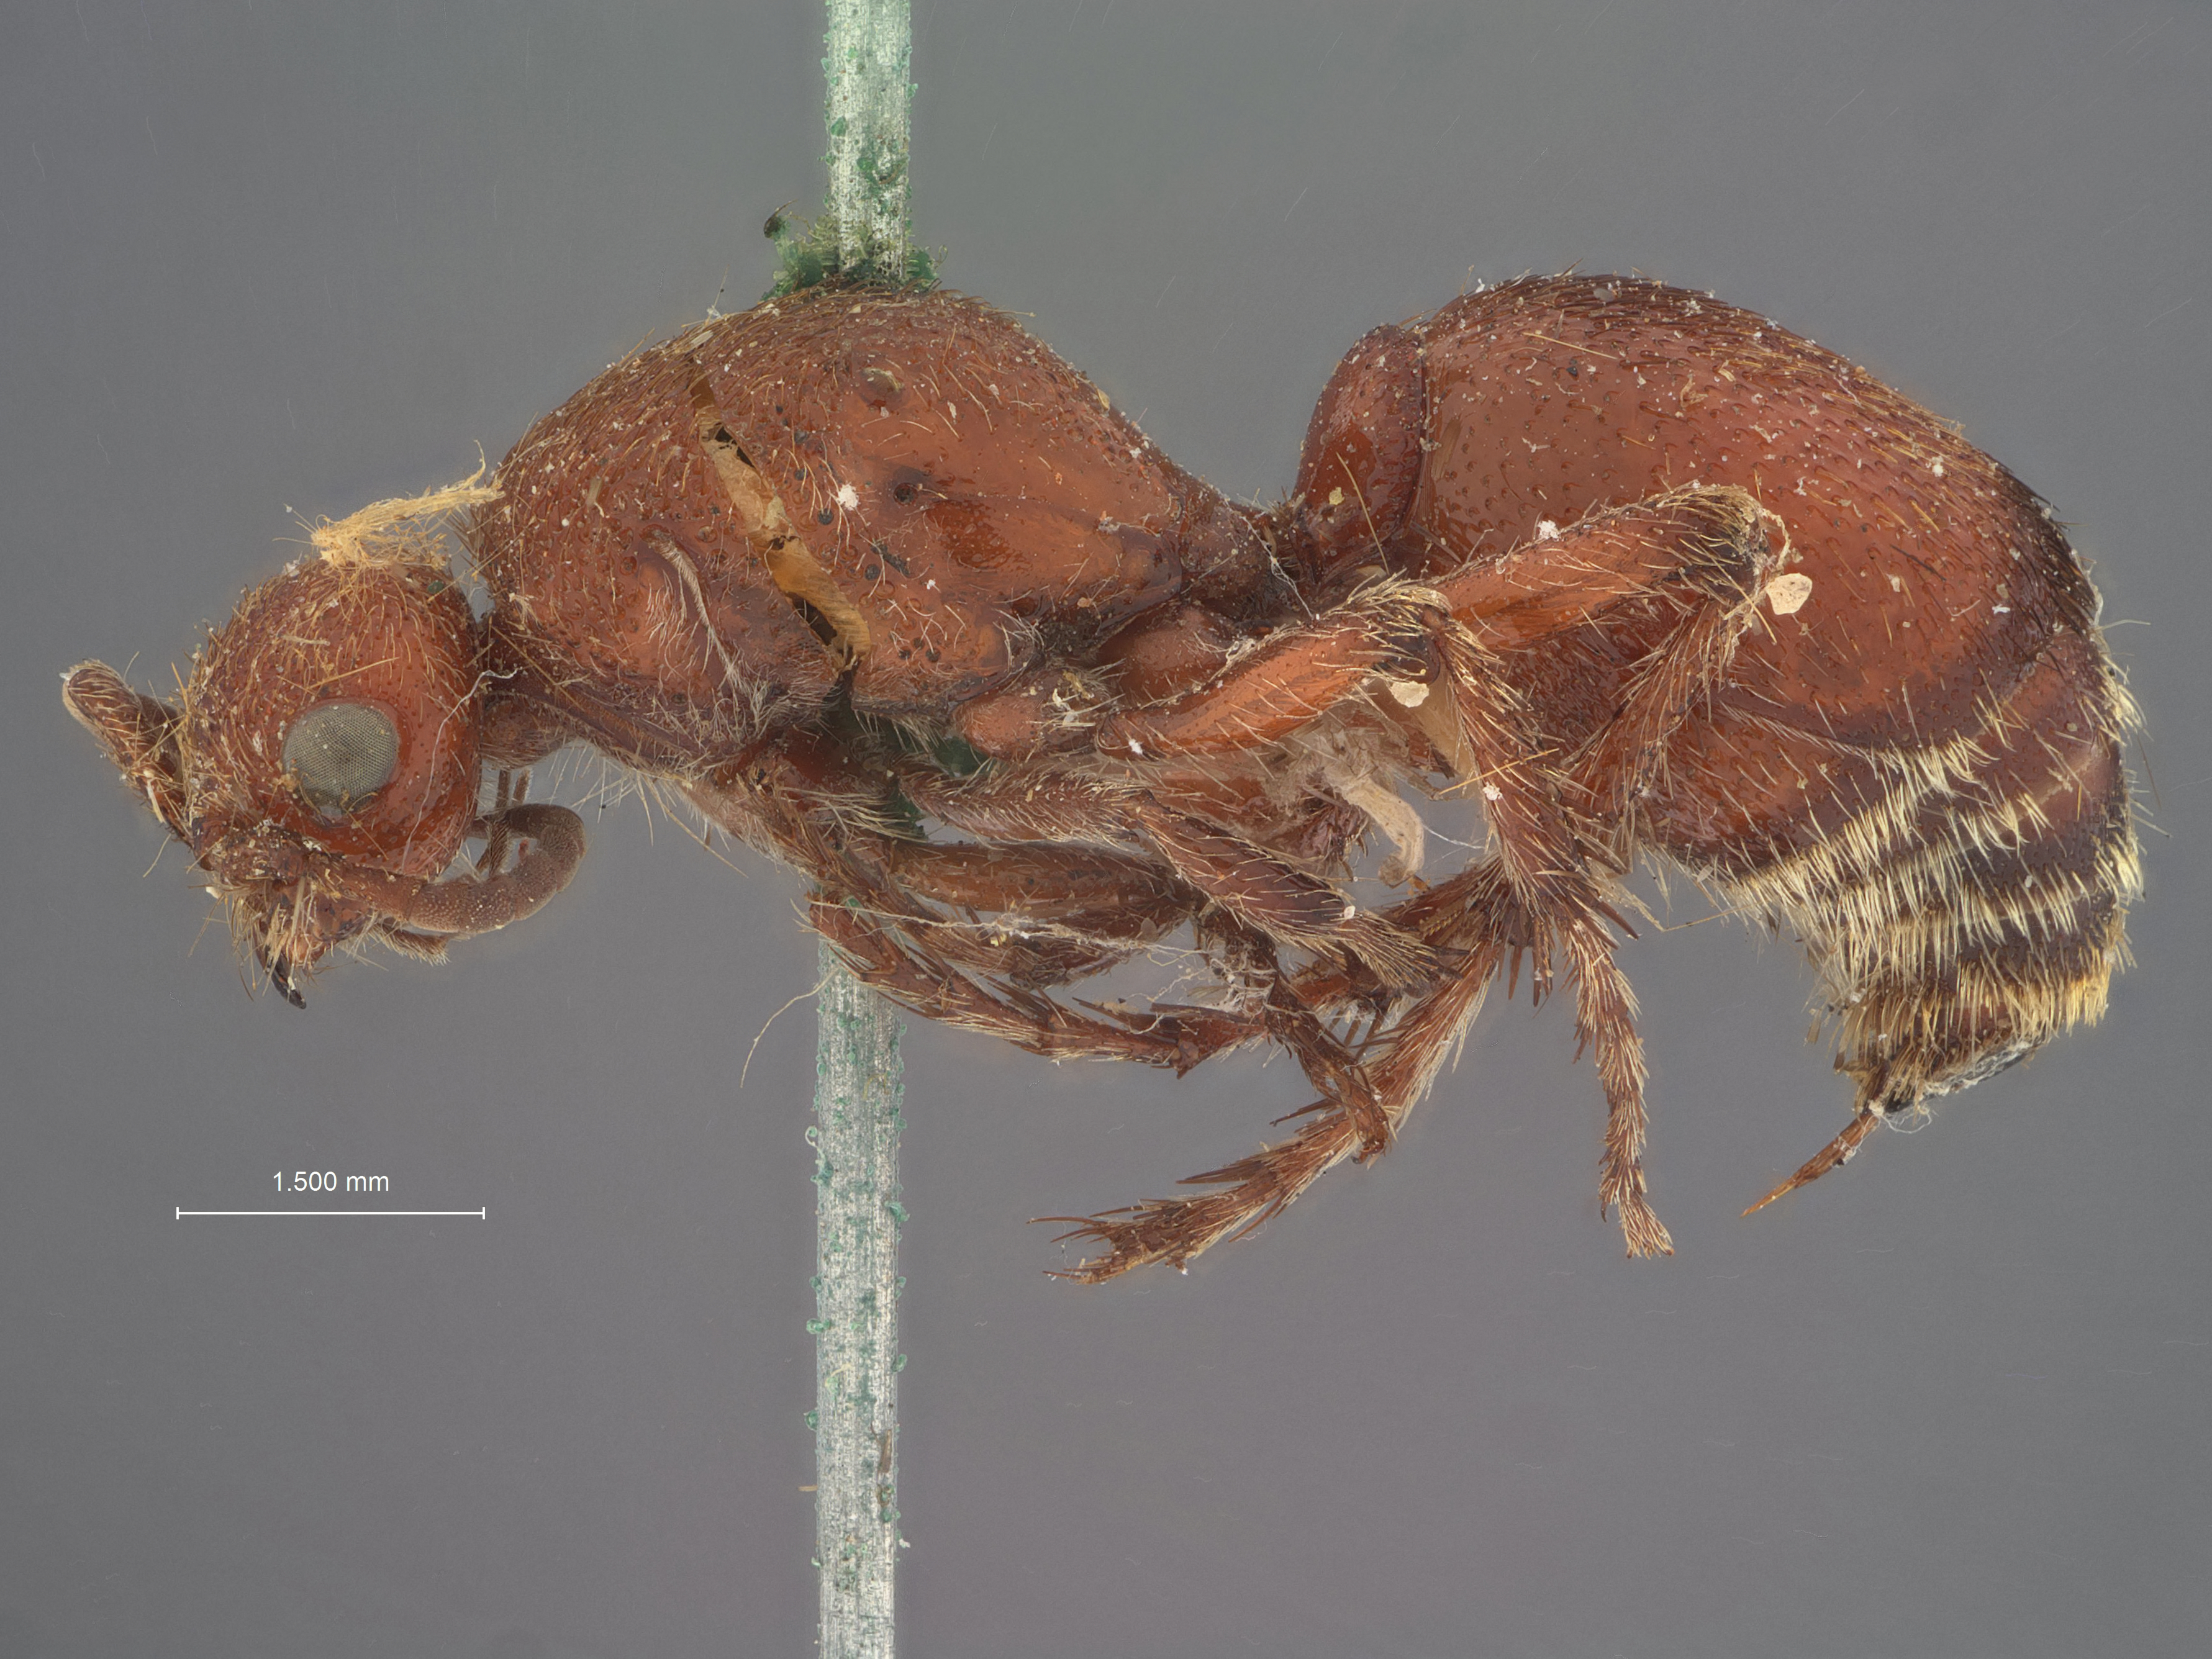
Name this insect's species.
Dasymutilla segregata
